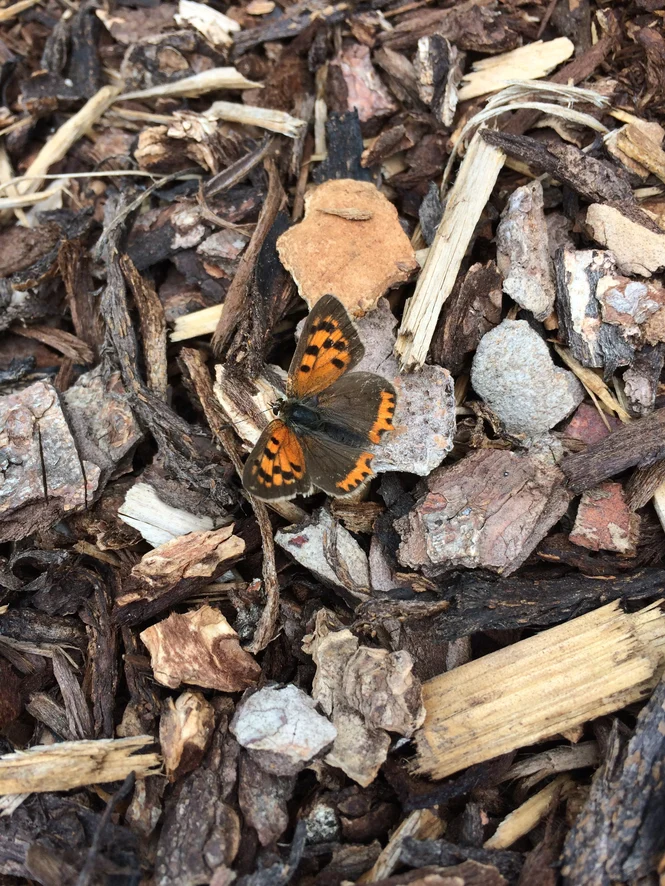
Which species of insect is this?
Lycaena phlaeas
